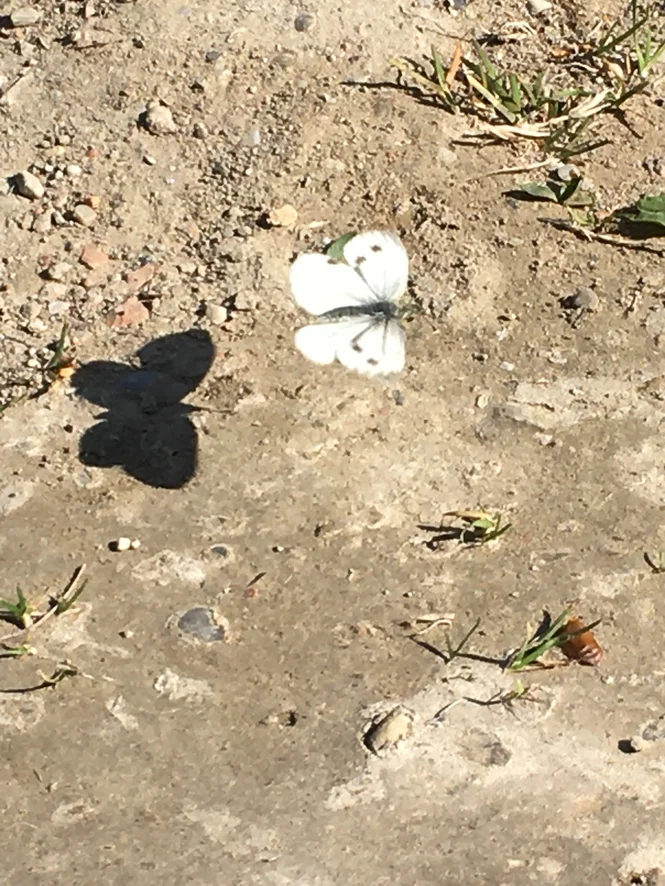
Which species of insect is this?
Pieris napi
